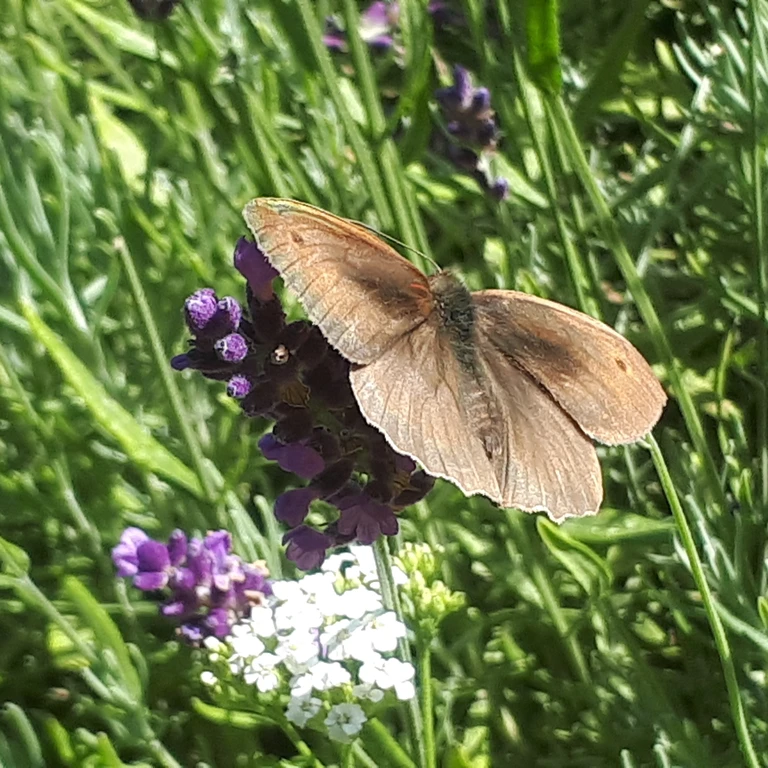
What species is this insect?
Maniola jurtina
